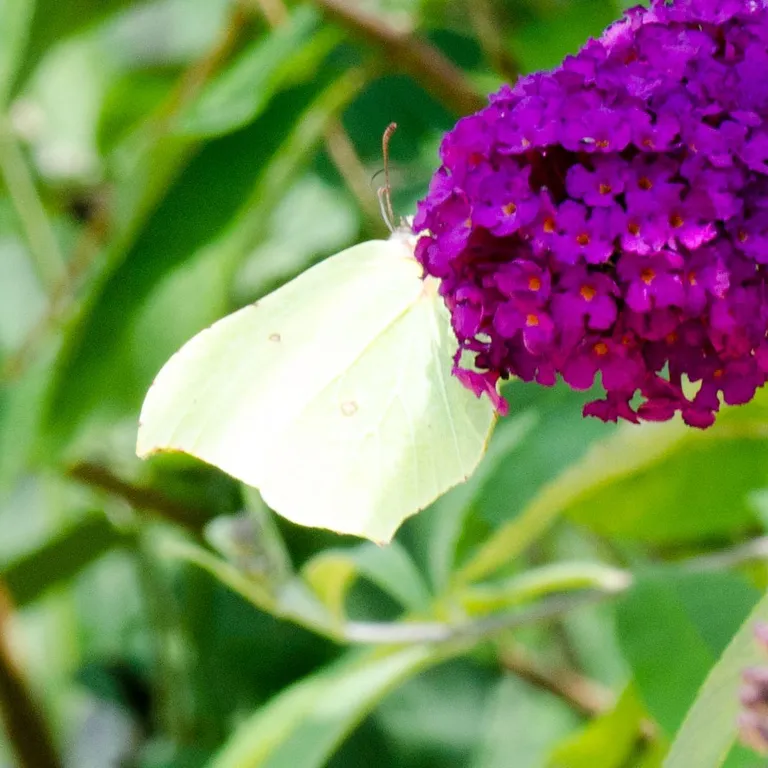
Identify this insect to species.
Gonepteryx rhamni
